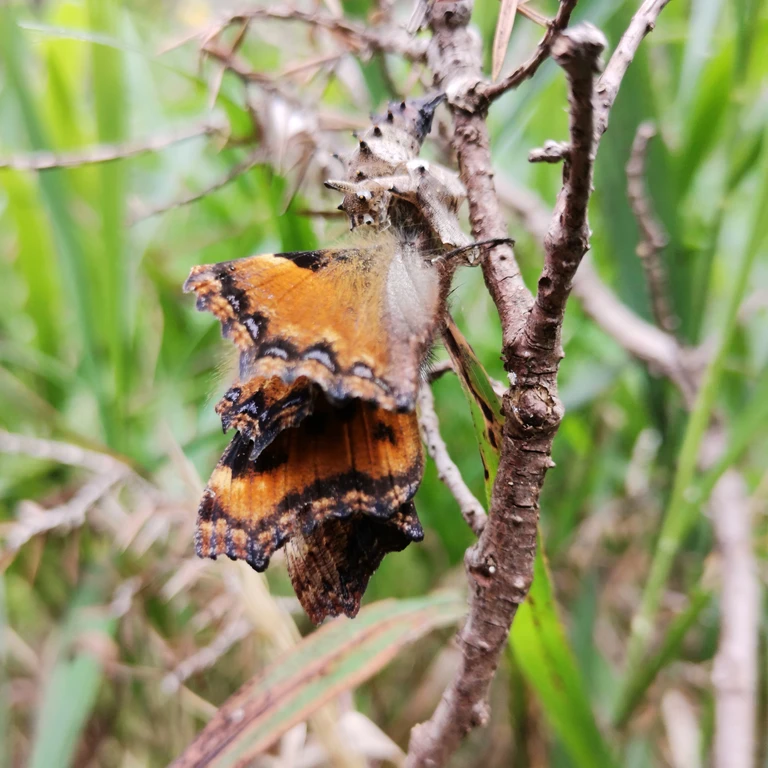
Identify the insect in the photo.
Aglais urticae
